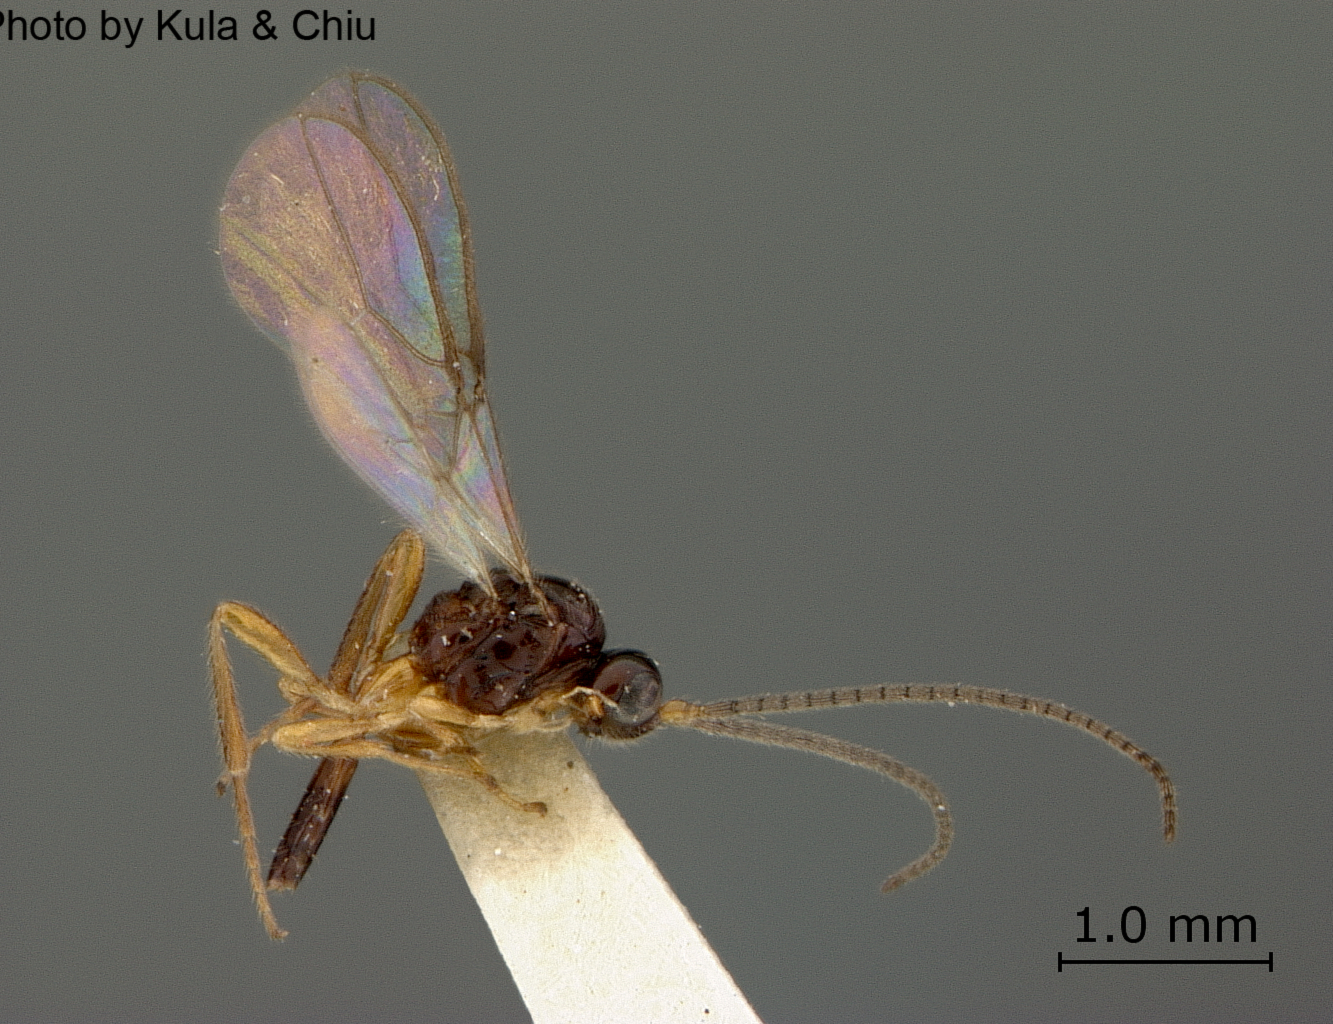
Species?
Synaldis altera
